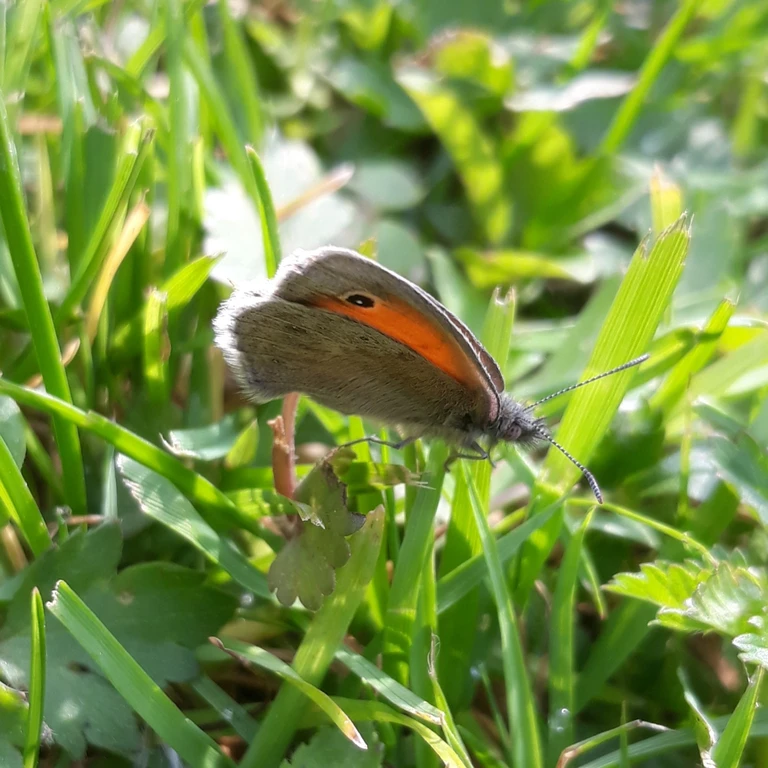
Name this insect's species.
Coenonympha pamphilus
